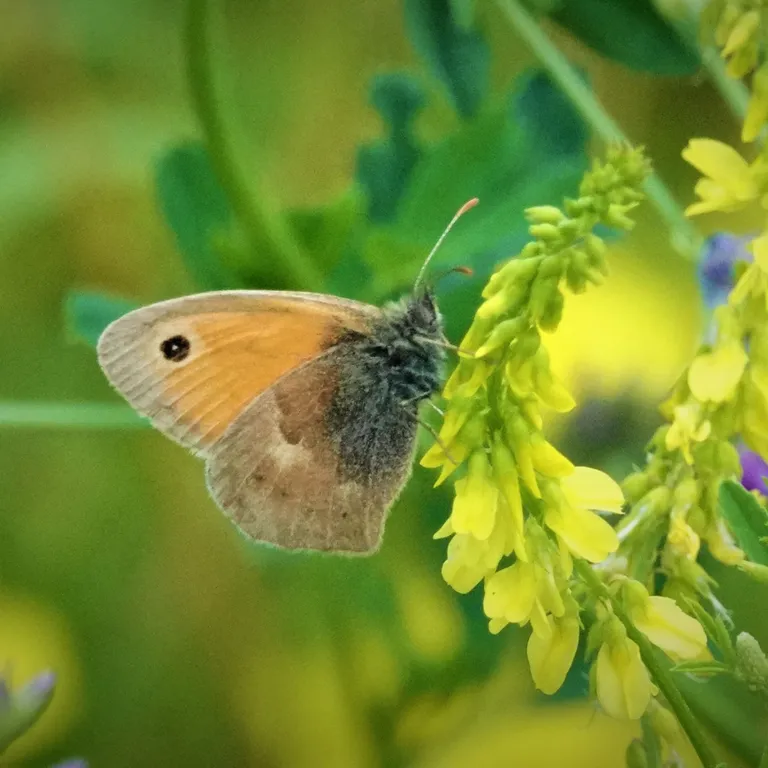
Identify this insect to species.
Coenonympha pamphilus
